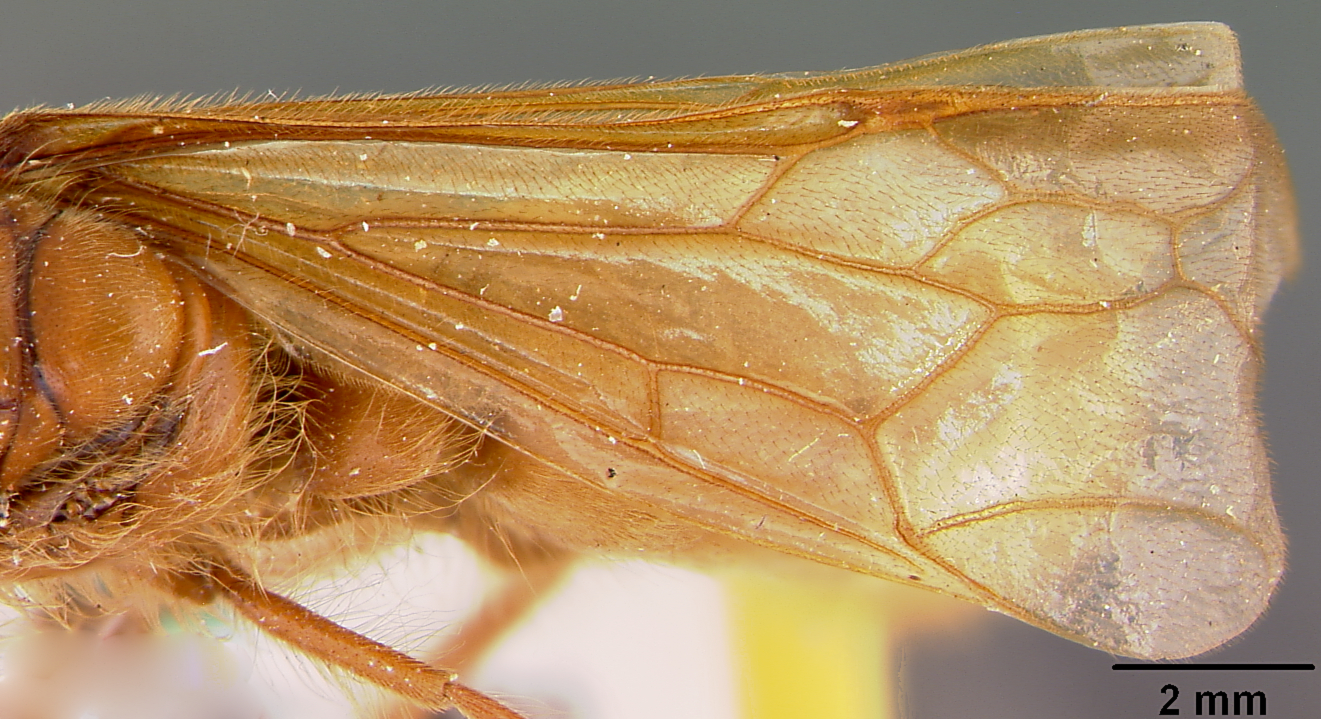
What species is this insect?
Cheliomyrmex megalonyx
